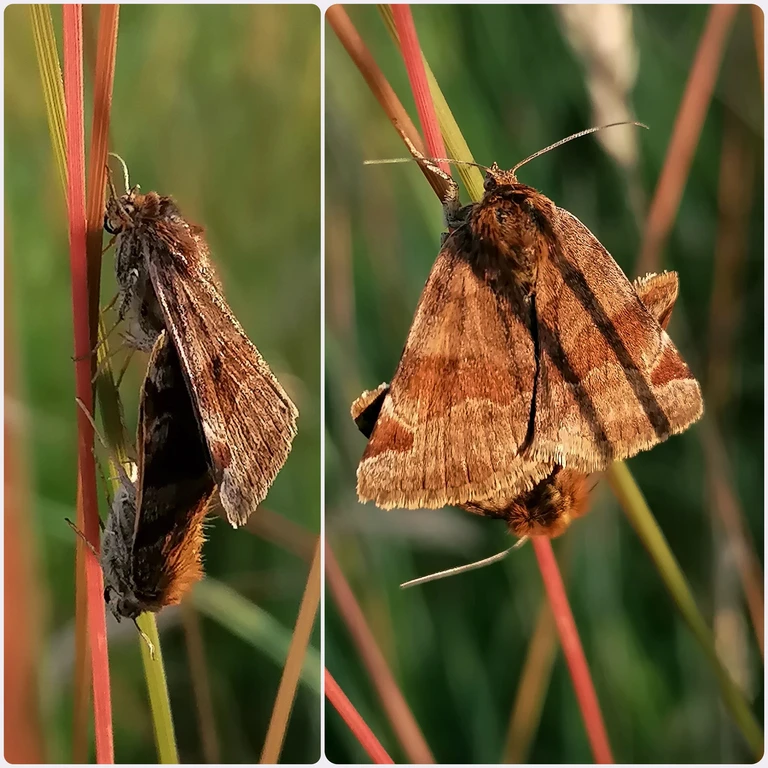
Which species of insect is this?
Euclidia glyphica
